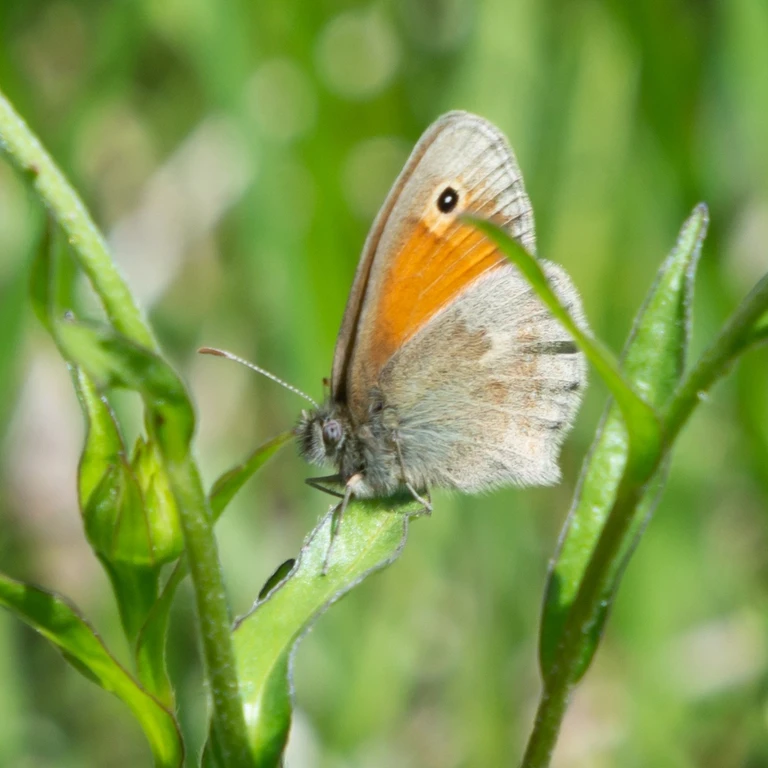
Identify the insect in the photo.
Coenonympha pamphilus
